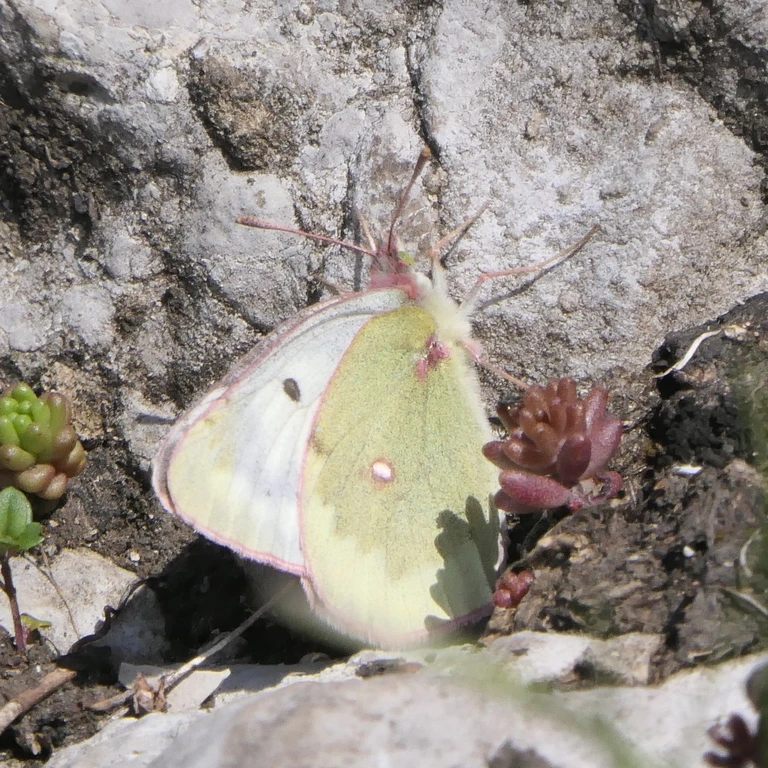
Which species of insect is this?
Colias phicomone
